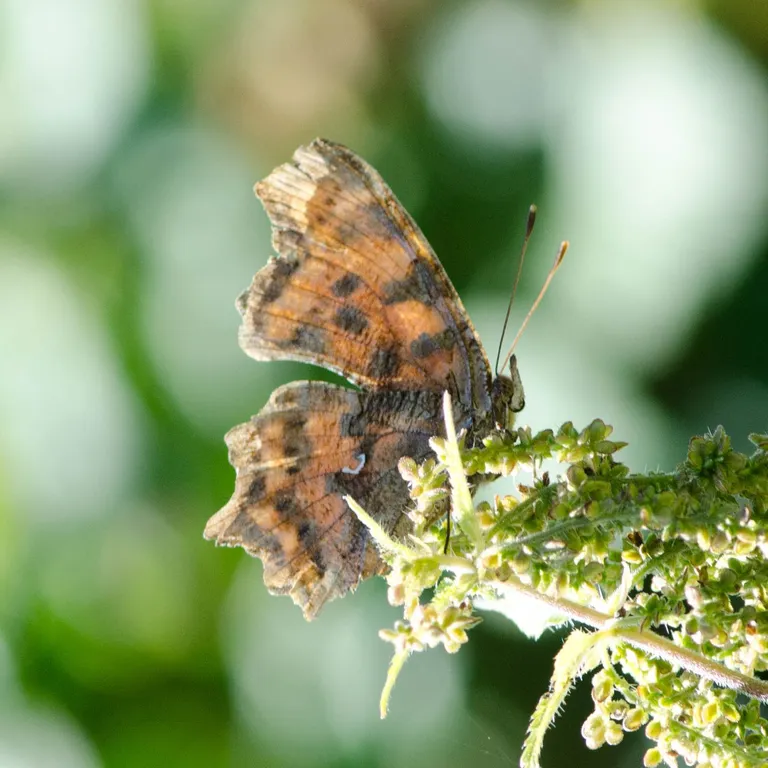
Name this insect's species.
Polygonia c-album
